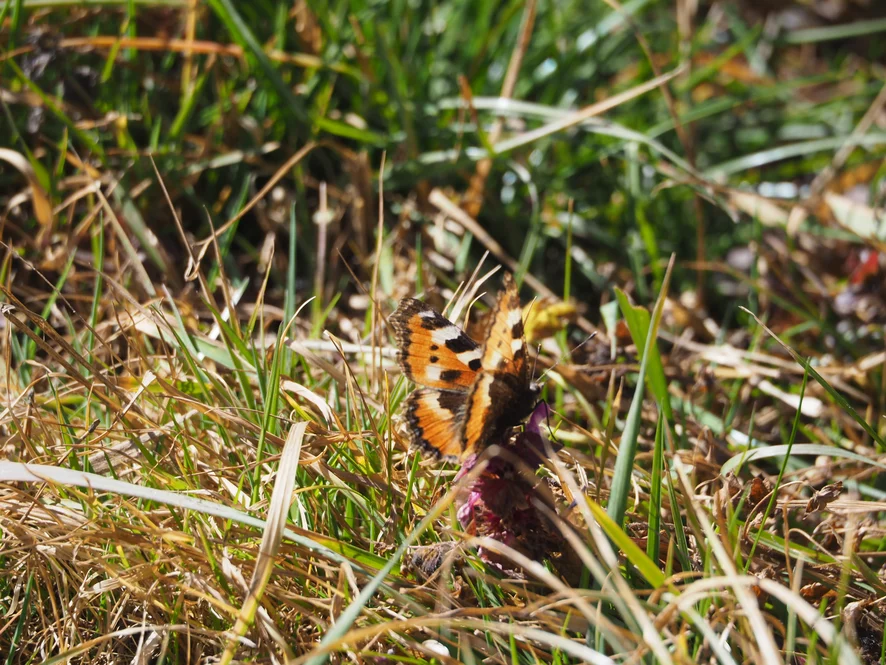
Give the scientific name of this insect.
Aglais urticae
